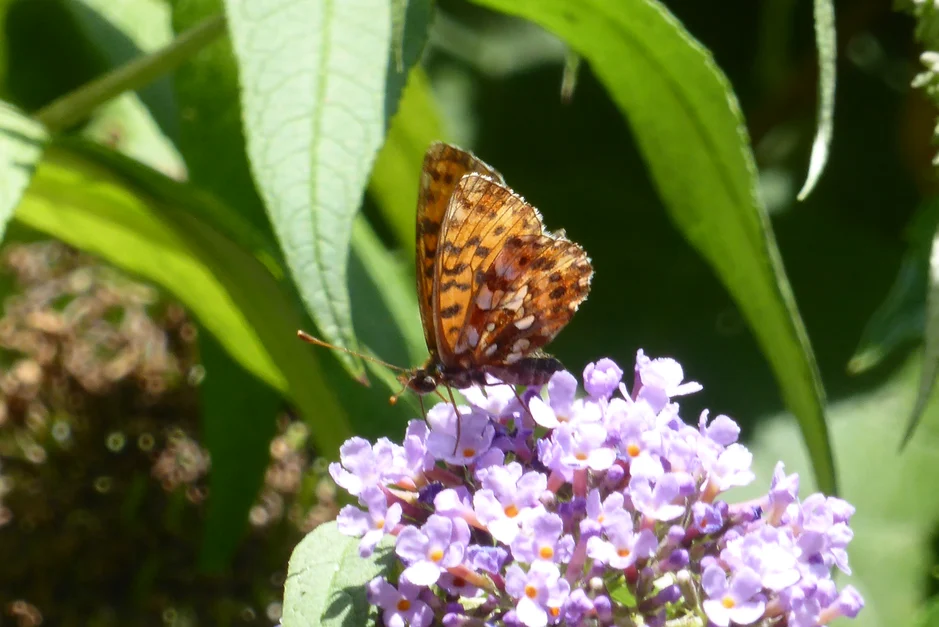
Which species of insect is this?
Boloria dia
